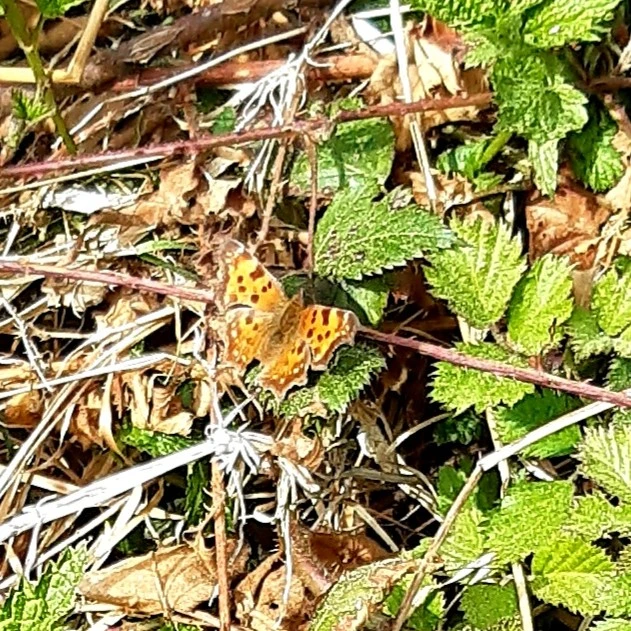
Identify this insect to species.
Polygonia c-album
